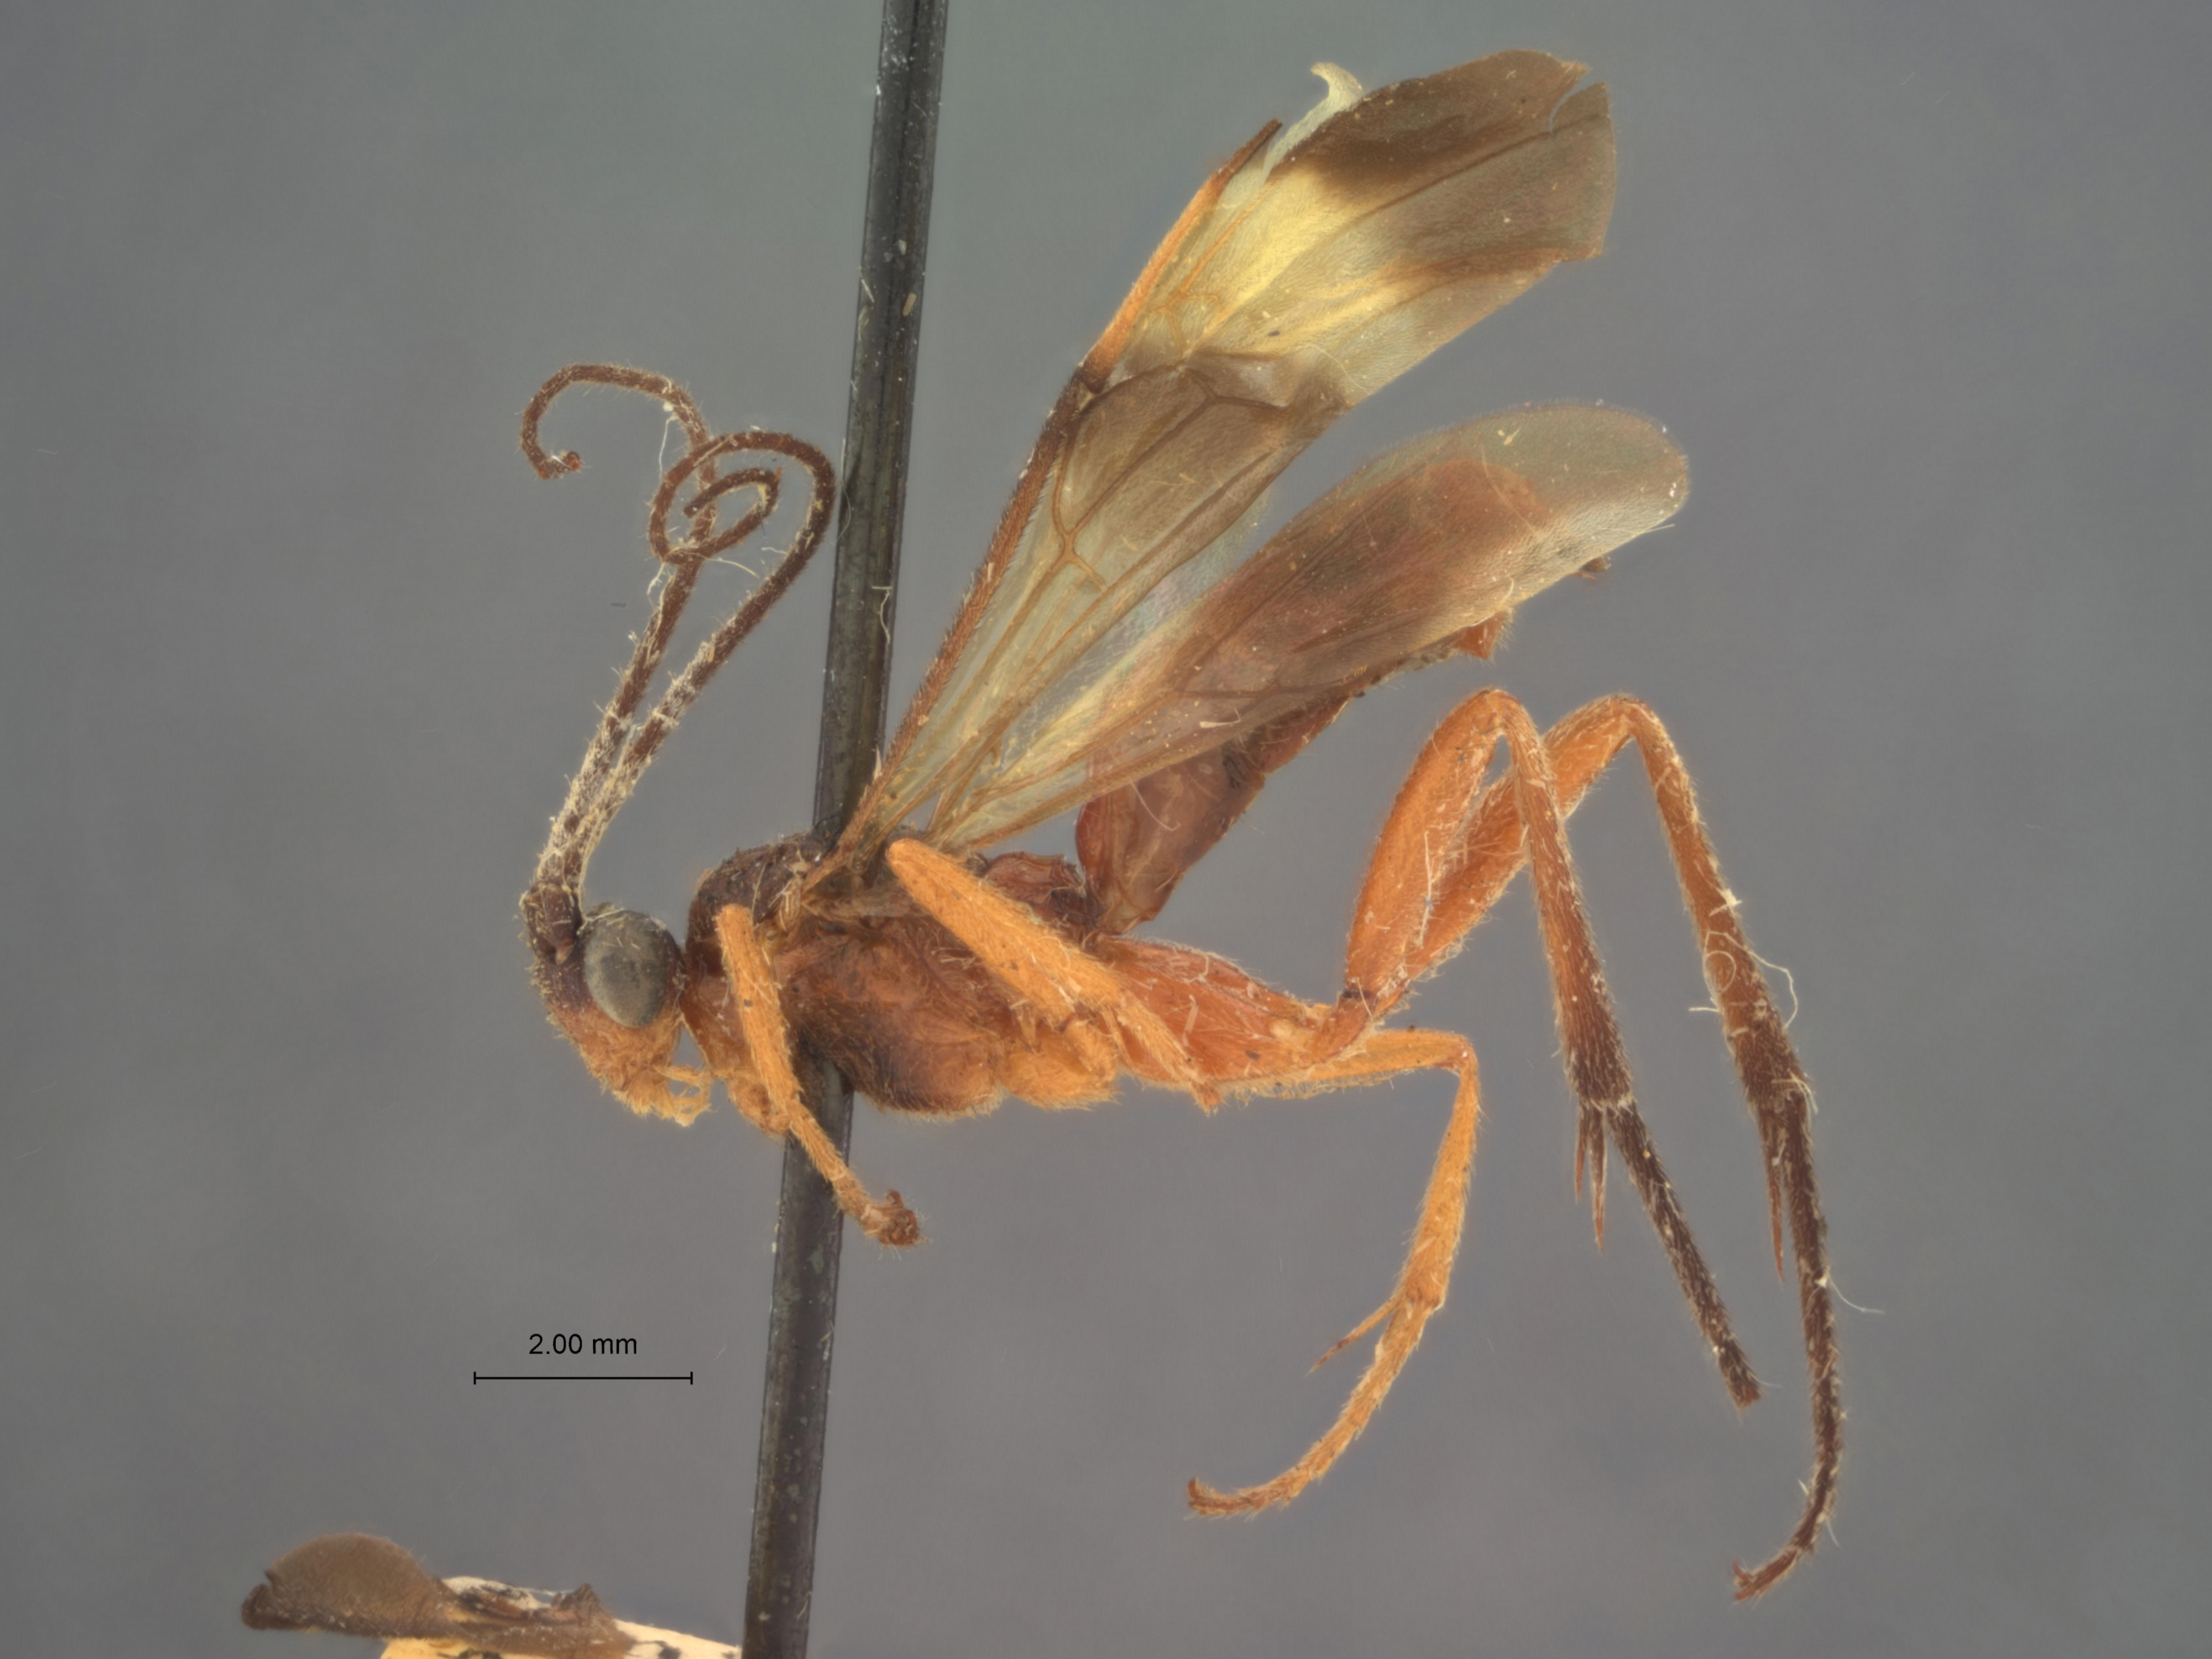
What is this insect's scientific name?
Zelomorpha melanota
